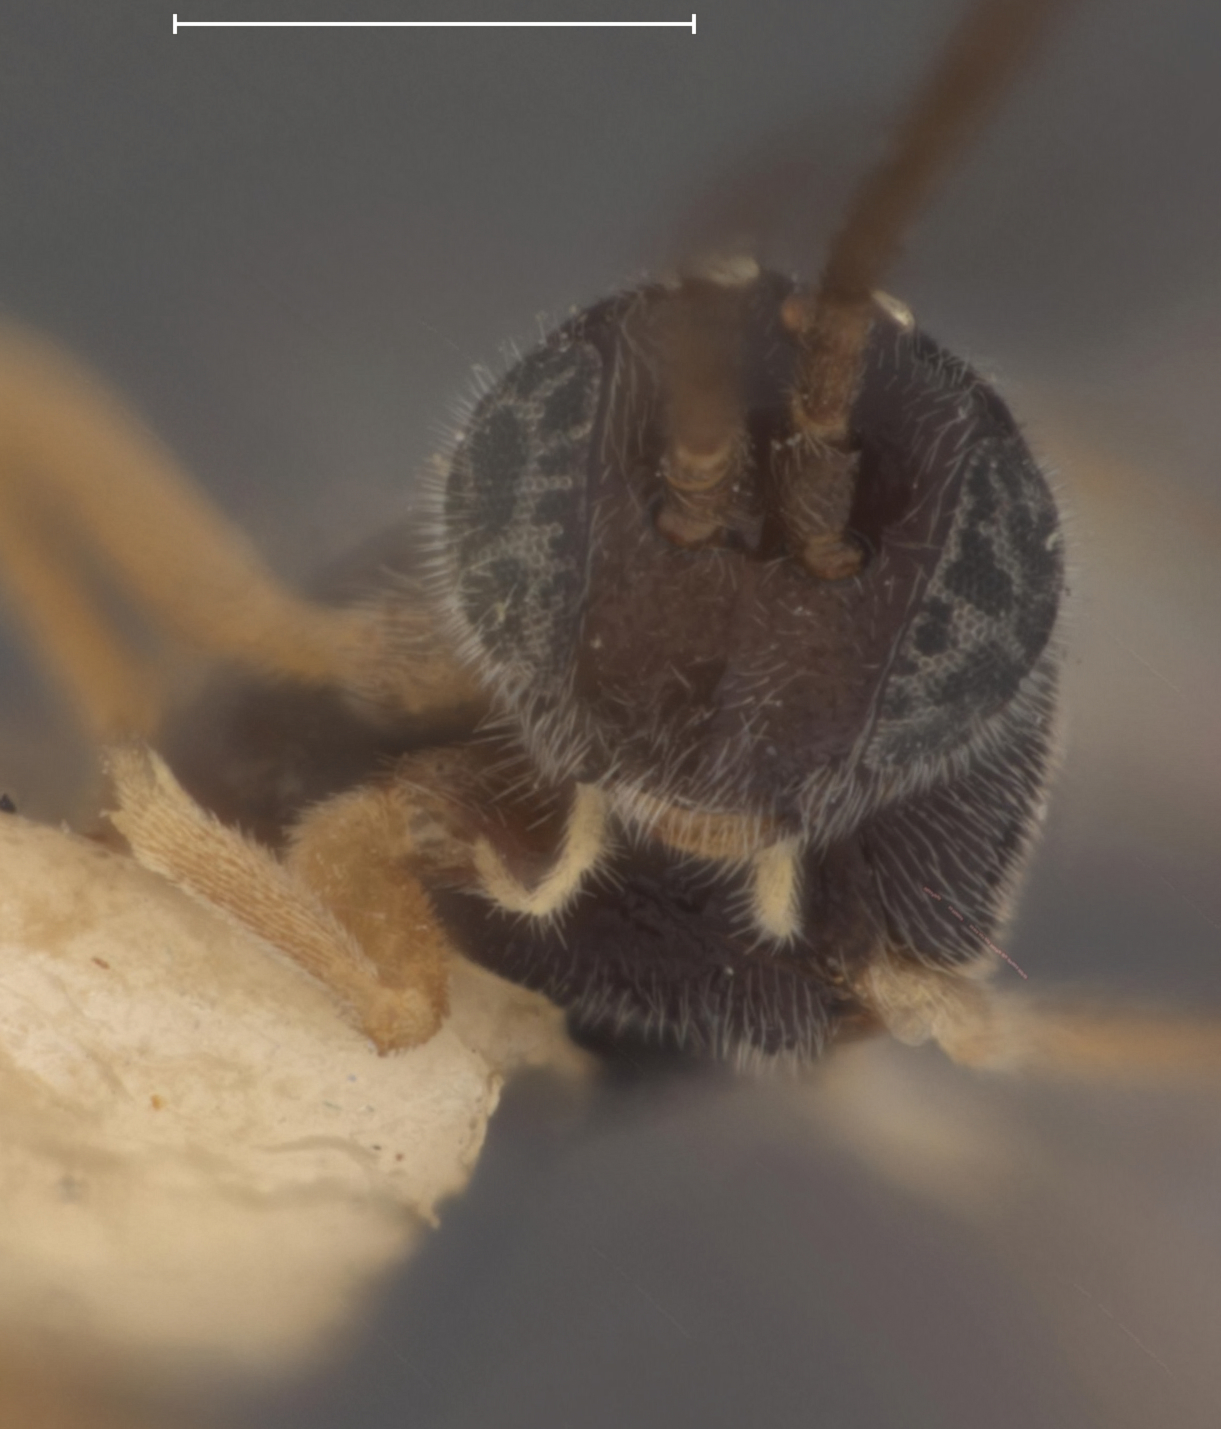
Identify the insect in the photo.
Apanteles websteri
